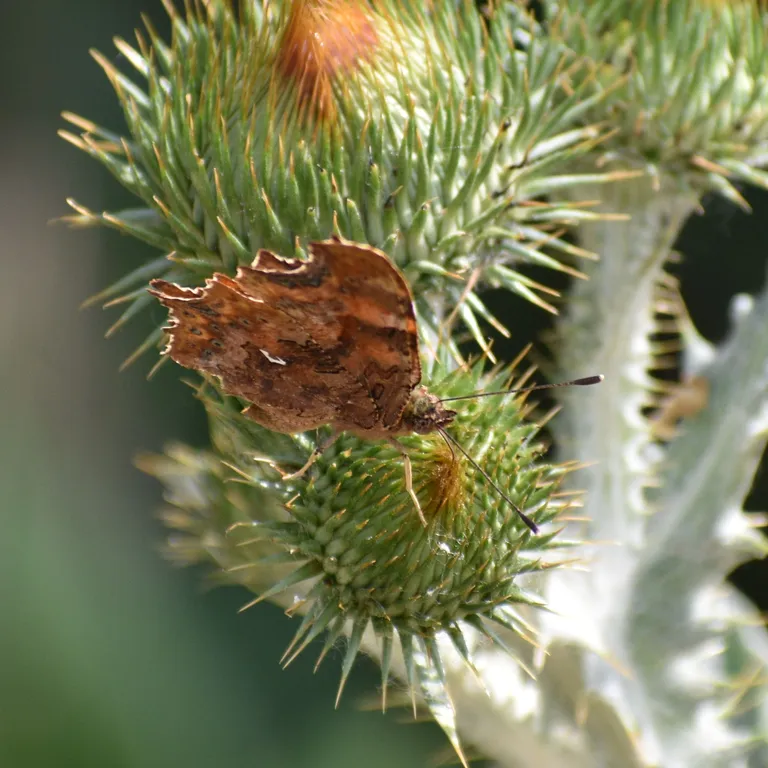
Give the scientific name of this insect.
Polygonia c-album
